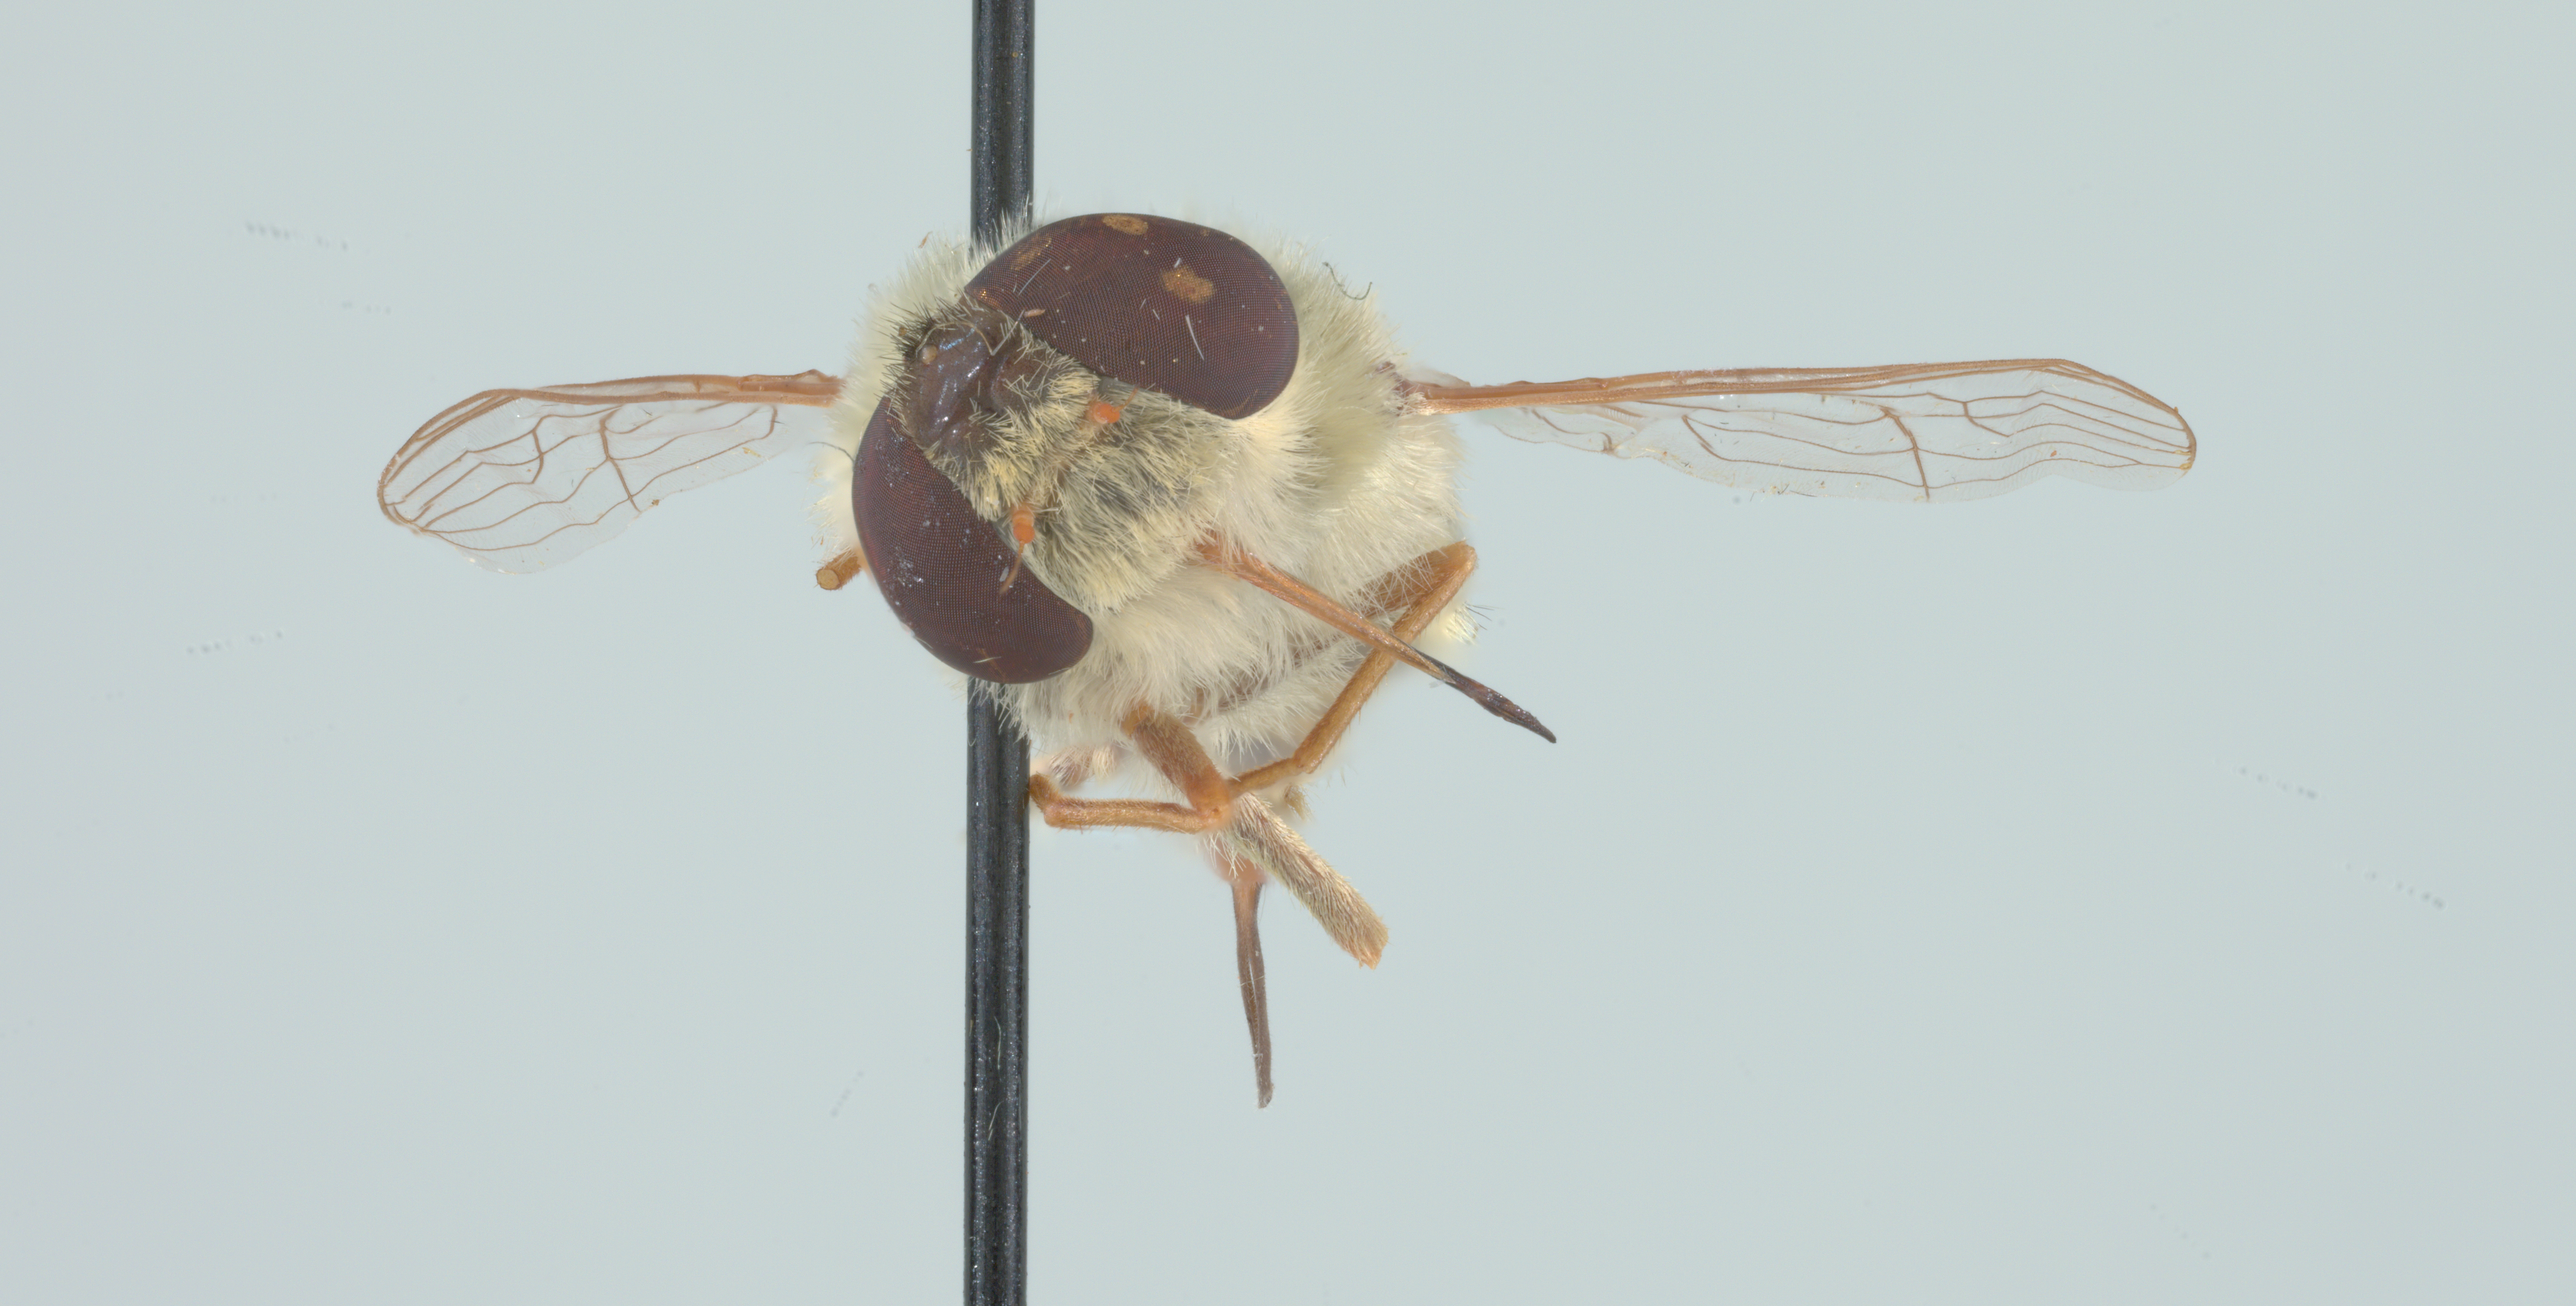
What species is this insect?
Neorhynchocephalus sackenii
